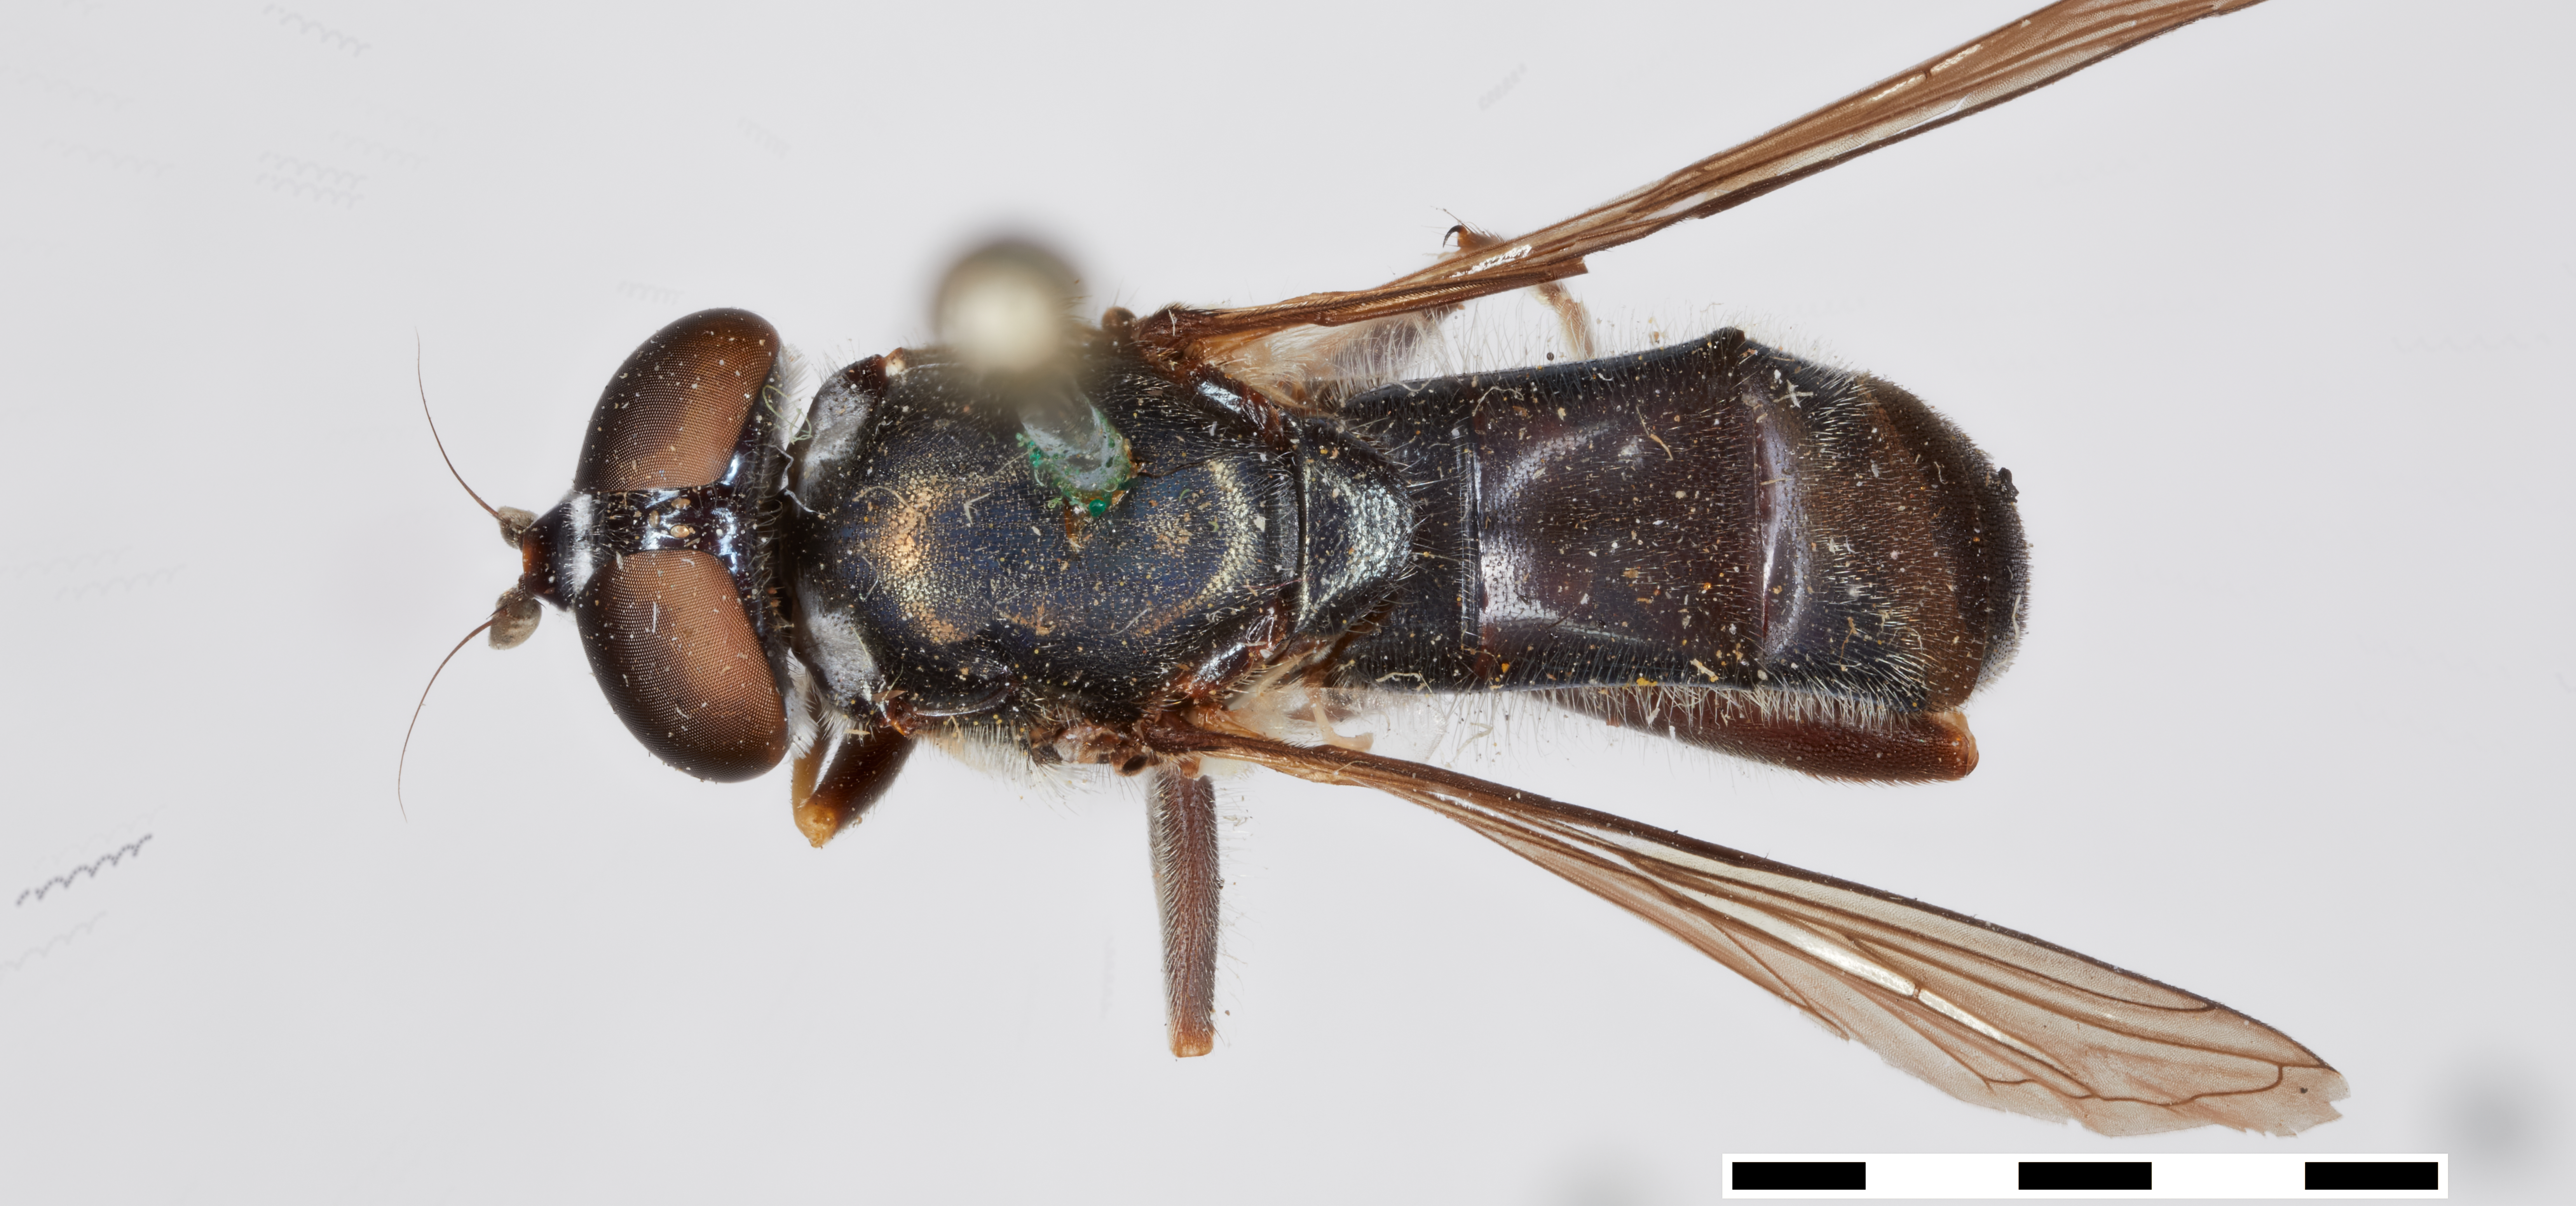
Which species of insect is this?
Xylota elongata
